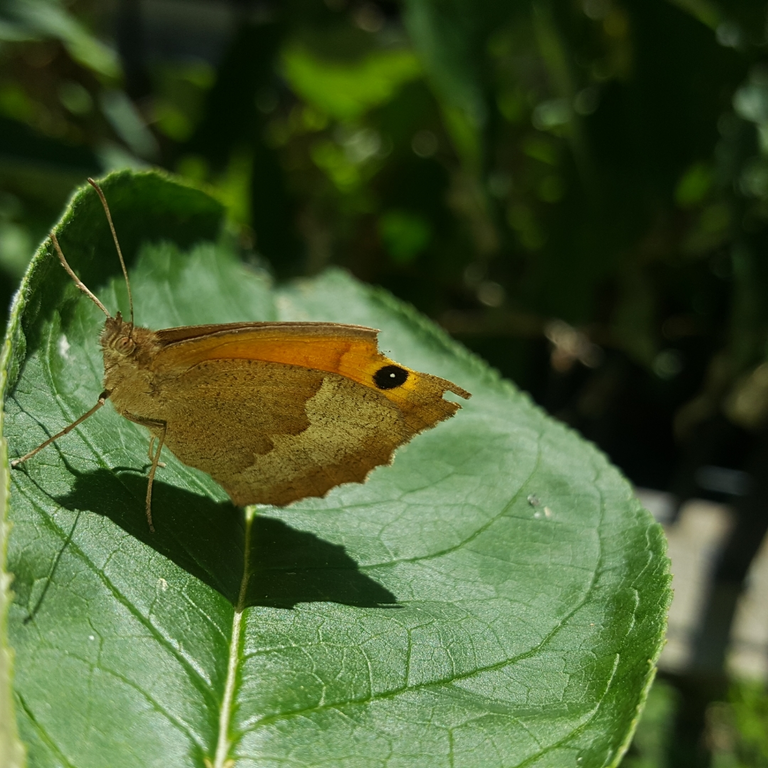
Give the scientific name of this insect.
Maniola jurtina
